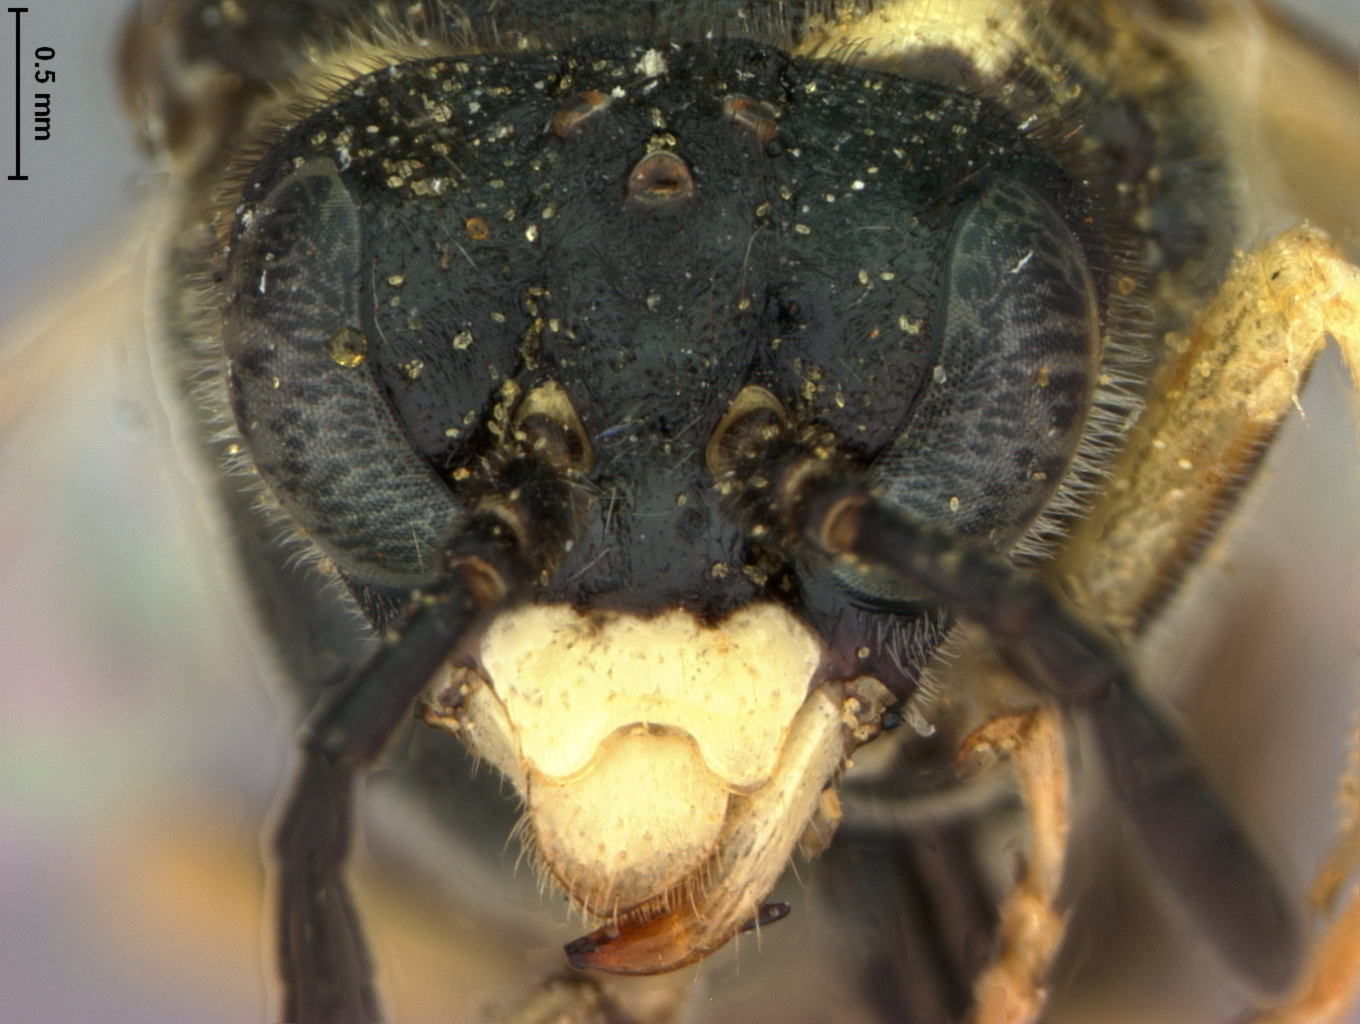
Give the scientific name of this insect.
Tenthredo alienatus
